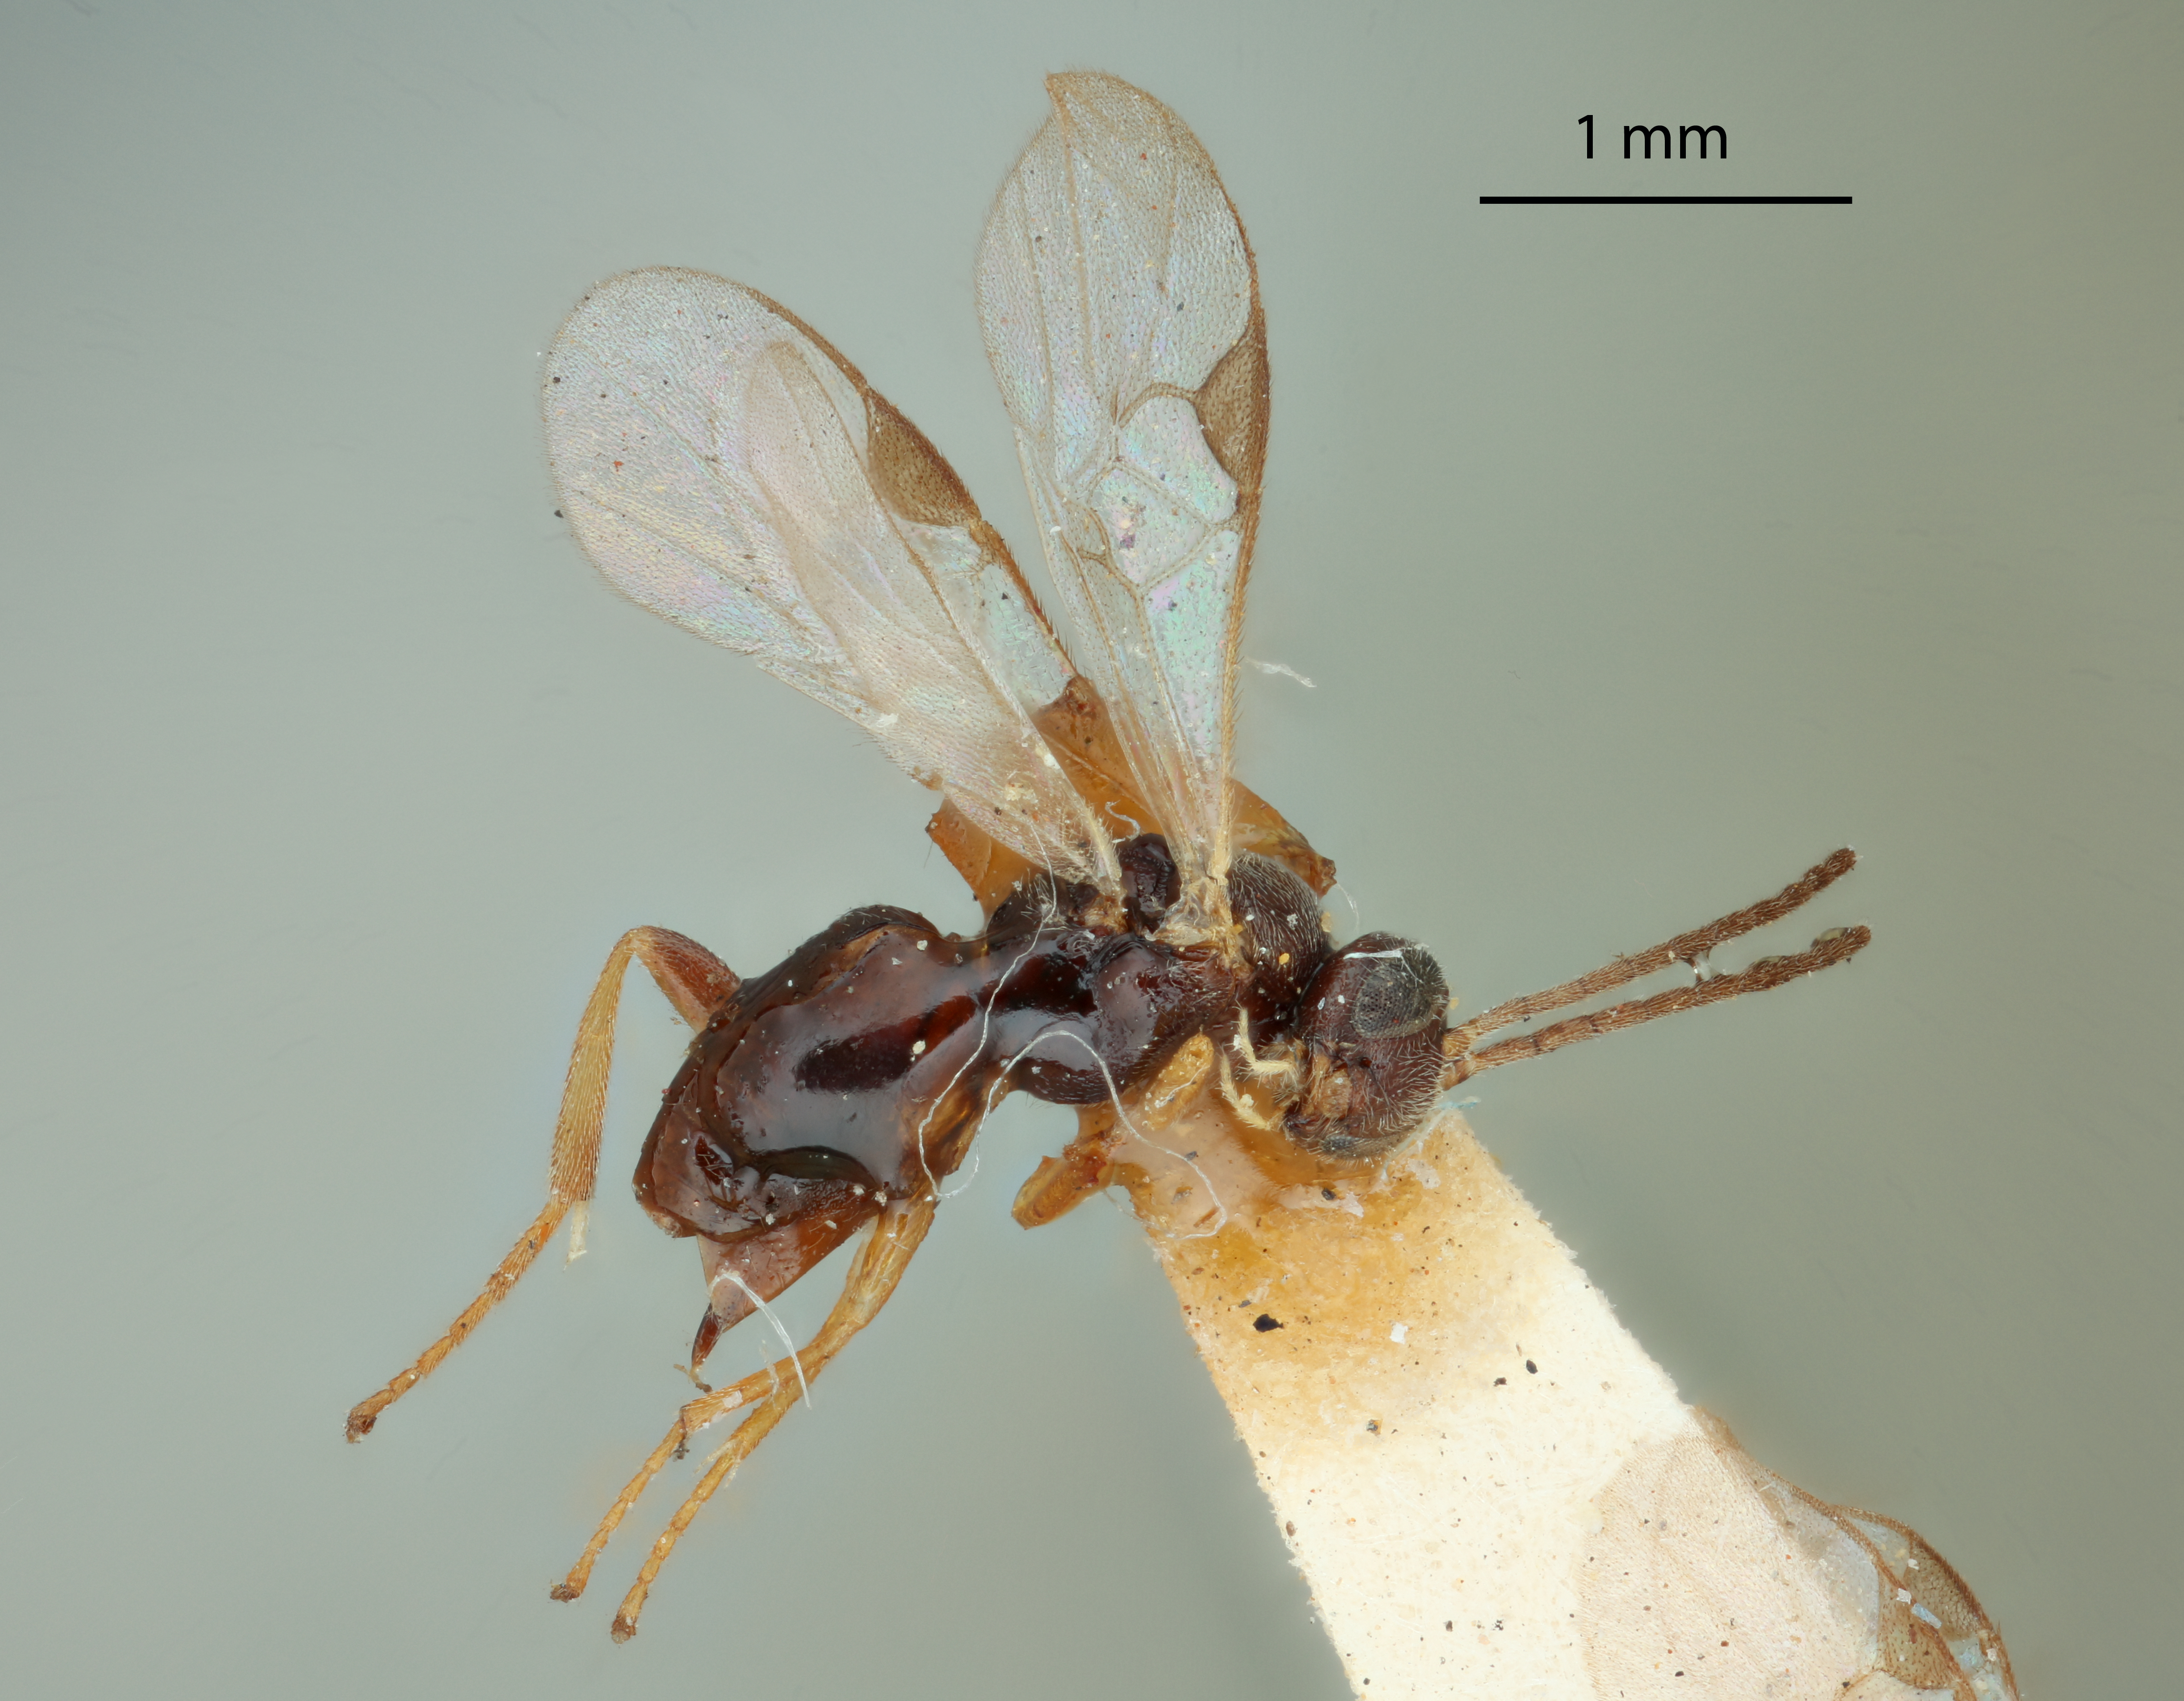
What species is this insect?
Apanteles euchaetis
